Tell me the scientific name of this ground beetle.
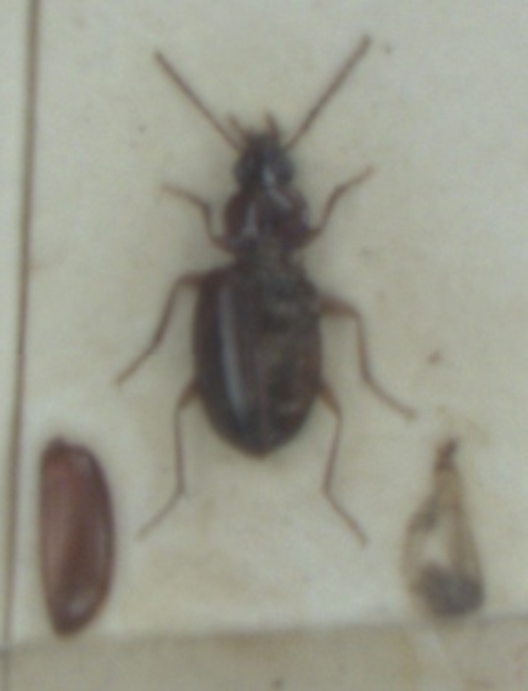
Ocys harpaloides
